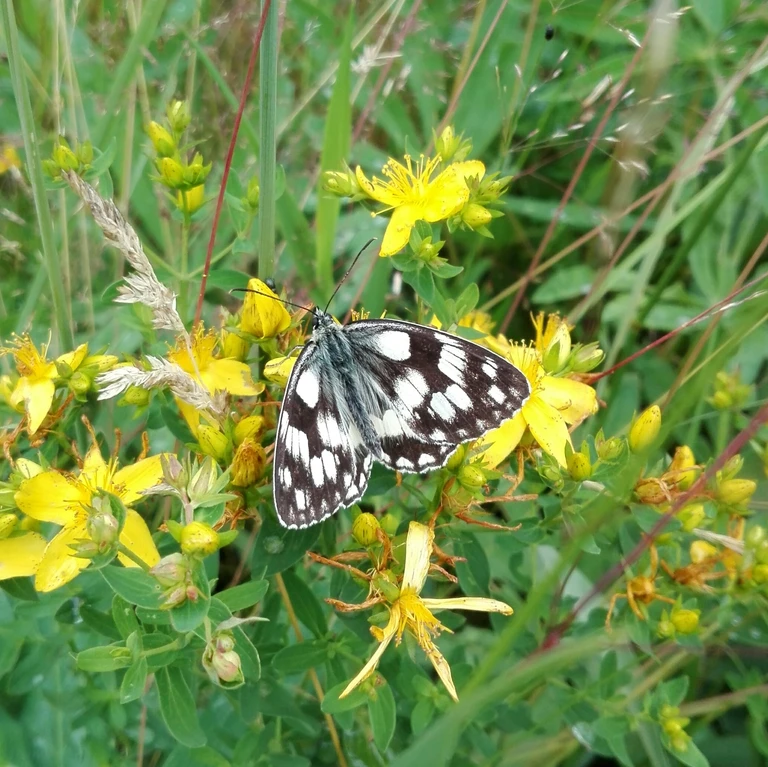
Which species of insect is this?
Melanargia galathea
